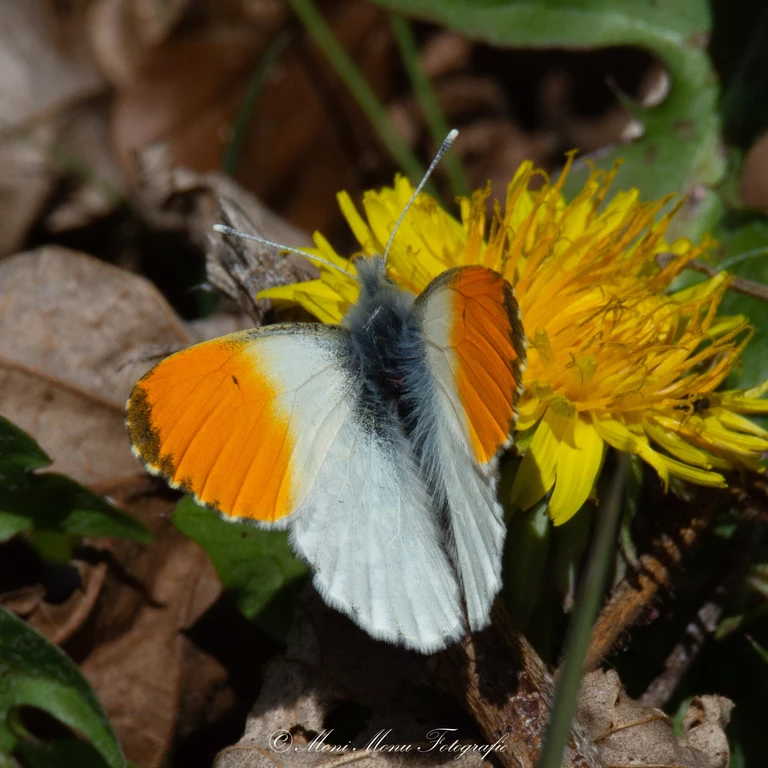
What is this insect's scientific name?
Anthocharis cardamines
